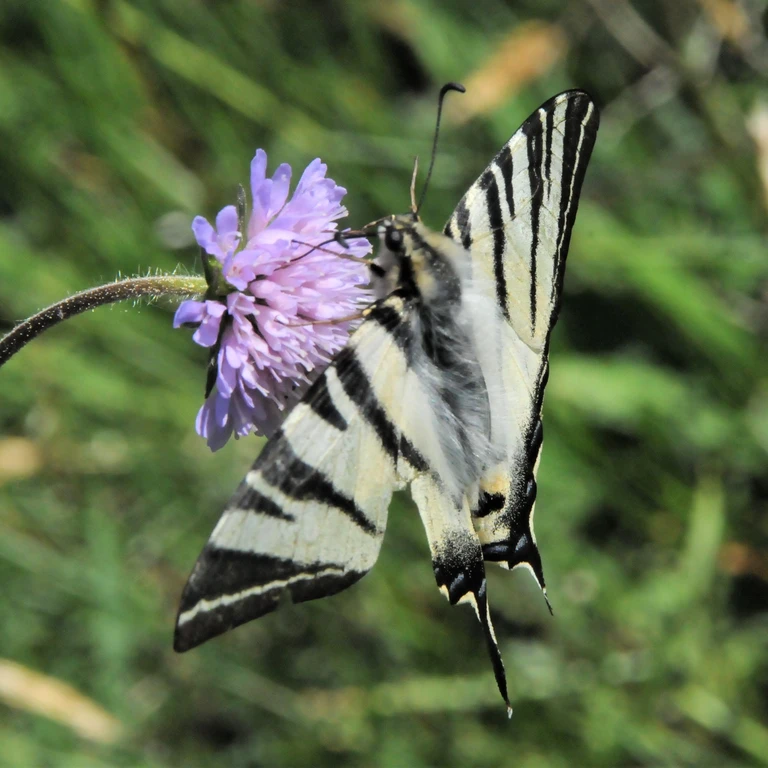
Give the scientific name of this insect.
Iphiclides podalirius
